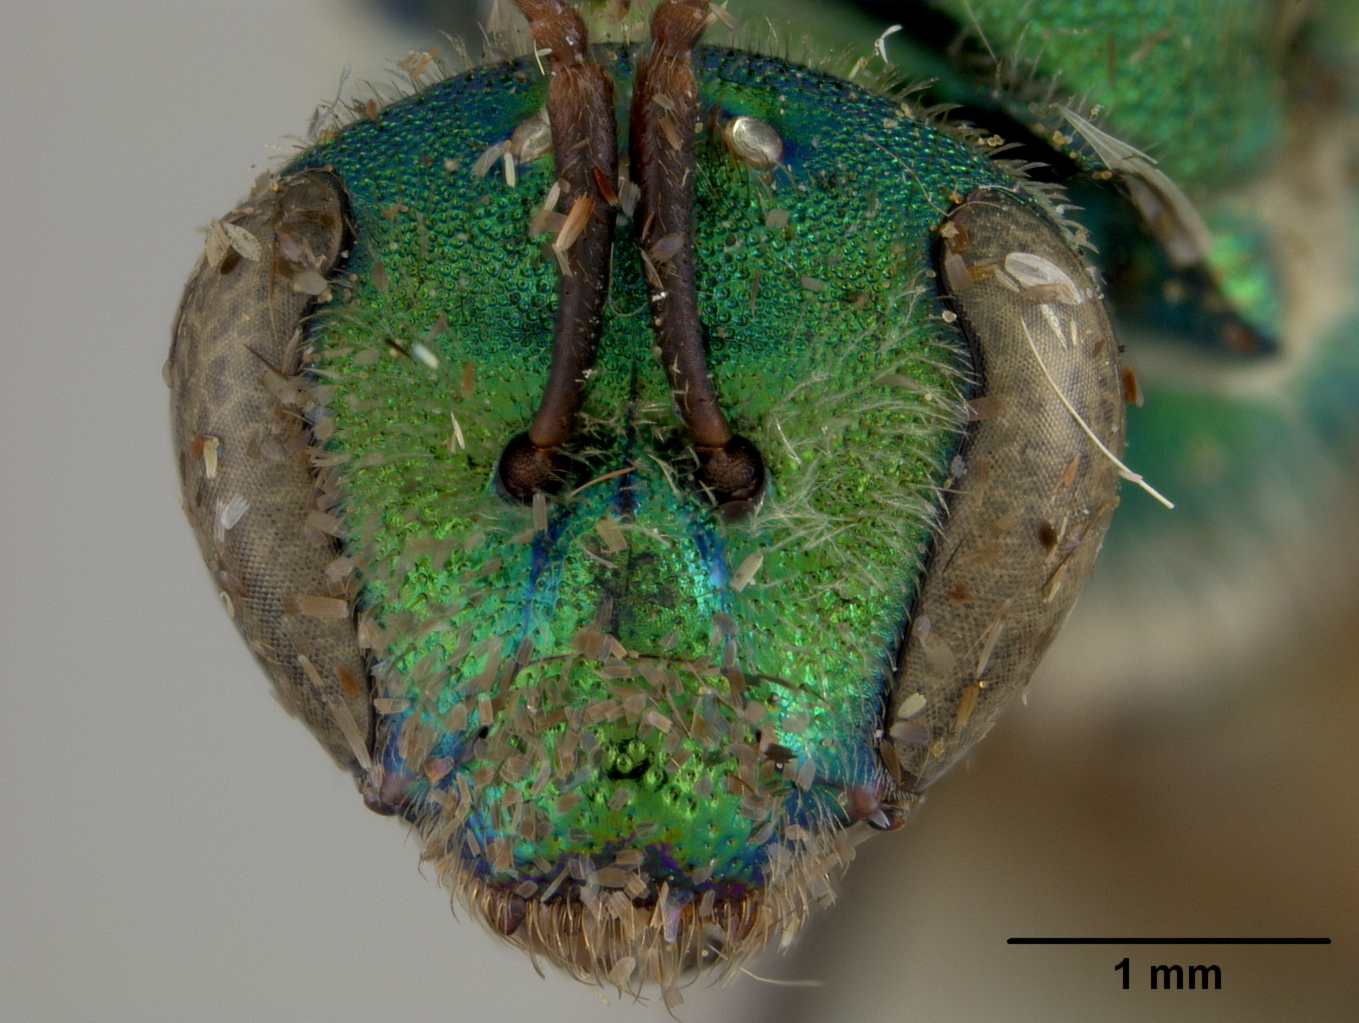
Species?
Augochlora lacustris
